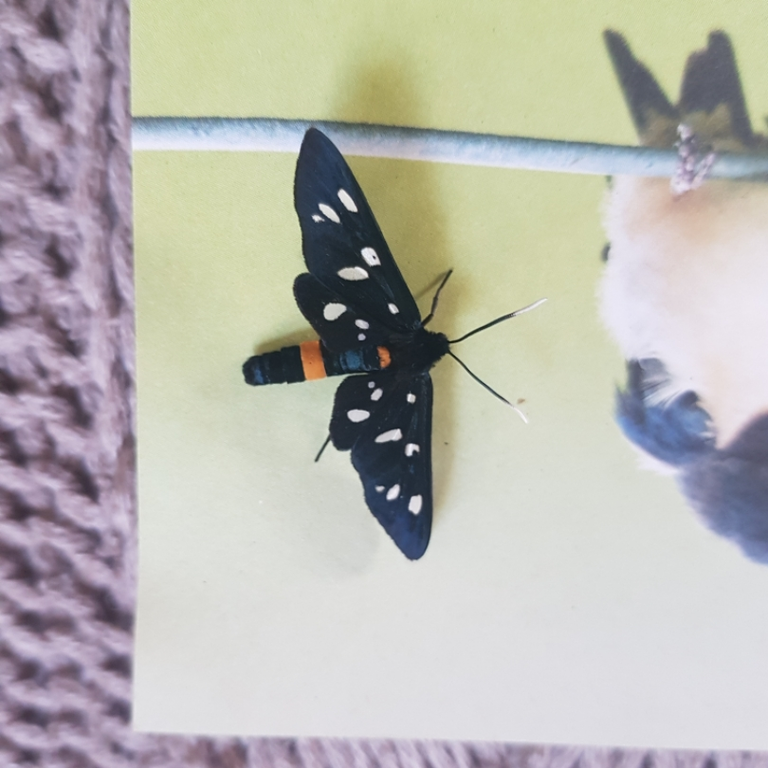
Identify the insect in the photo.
Amata phegea
